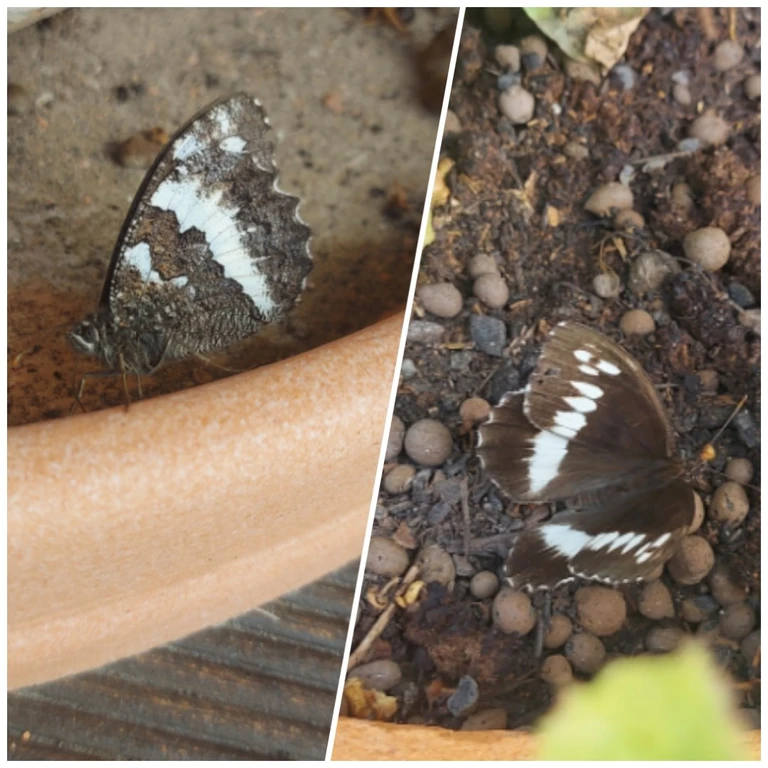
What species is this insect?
Brintesia circe
